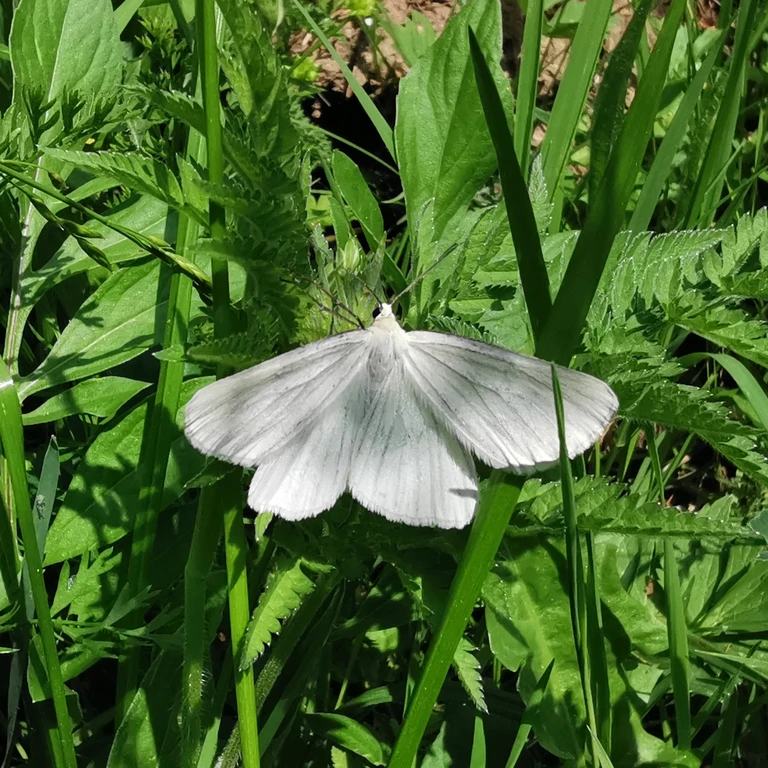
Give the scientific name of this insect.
Siona lineata
